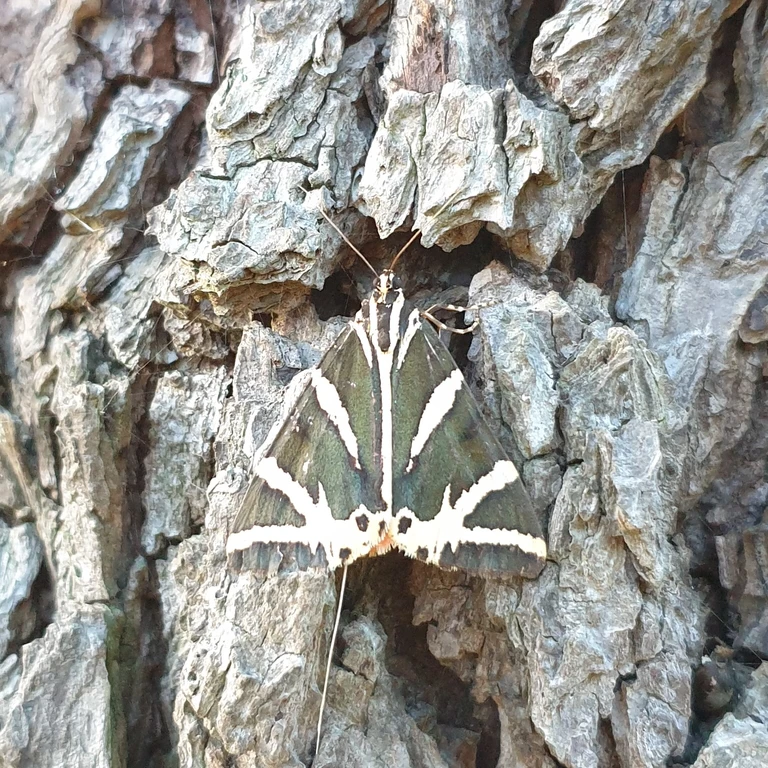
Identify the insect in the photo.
Euplagia quadripunctaria
